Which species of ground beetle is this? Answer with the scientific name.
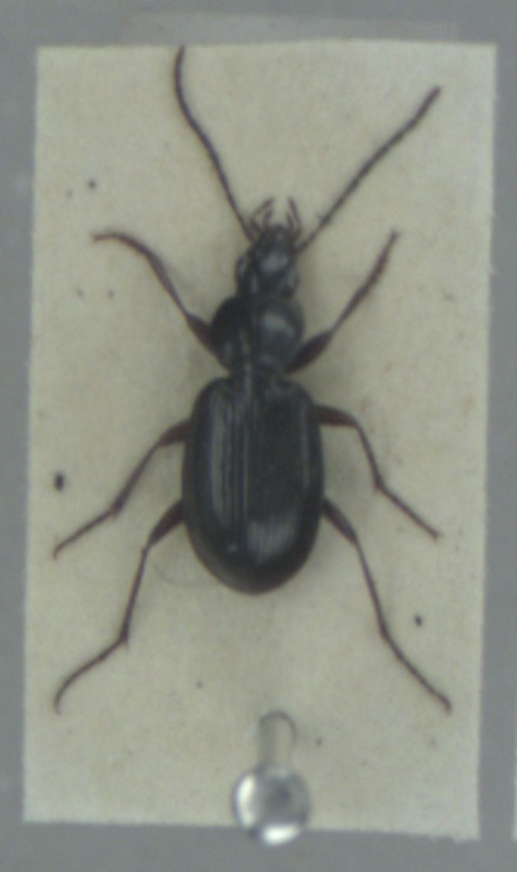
Agonum fuliginosum
